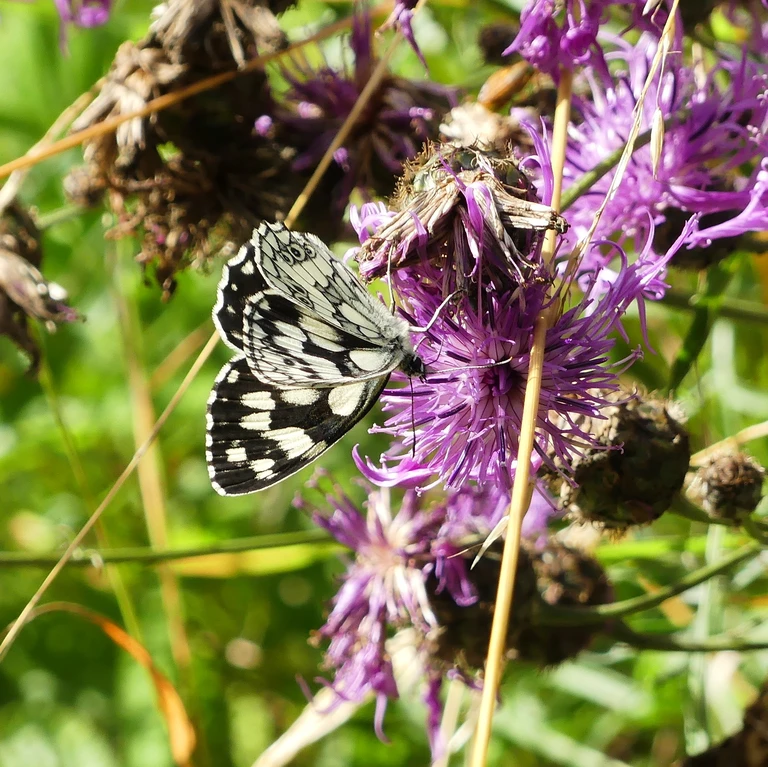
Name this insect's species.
Melanargia galathea
